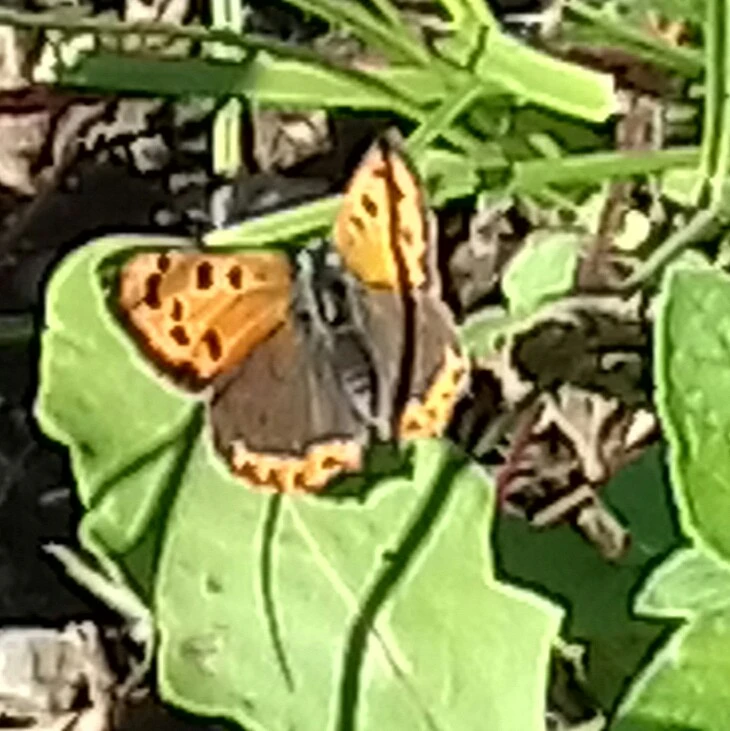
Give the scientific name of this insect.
Lycaena phlaeas
